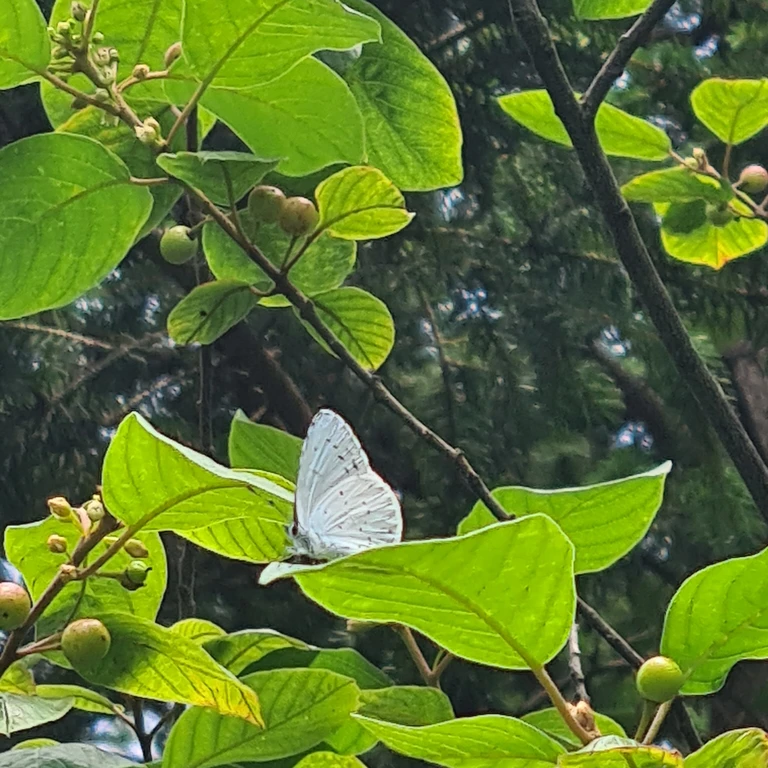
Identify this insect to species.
Celastrina argiolus
